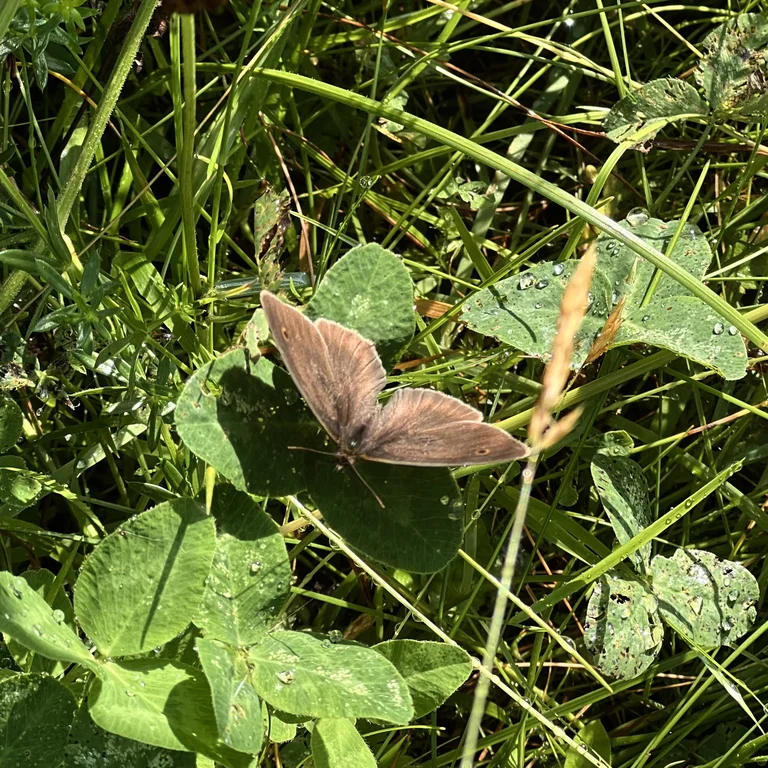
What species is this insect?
Maniola jurtina
